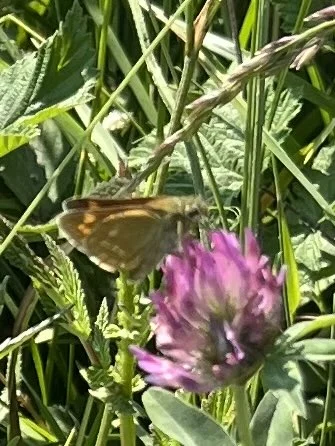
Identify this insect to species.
Ochlodes sylvanus (also Ochlodes venata)
